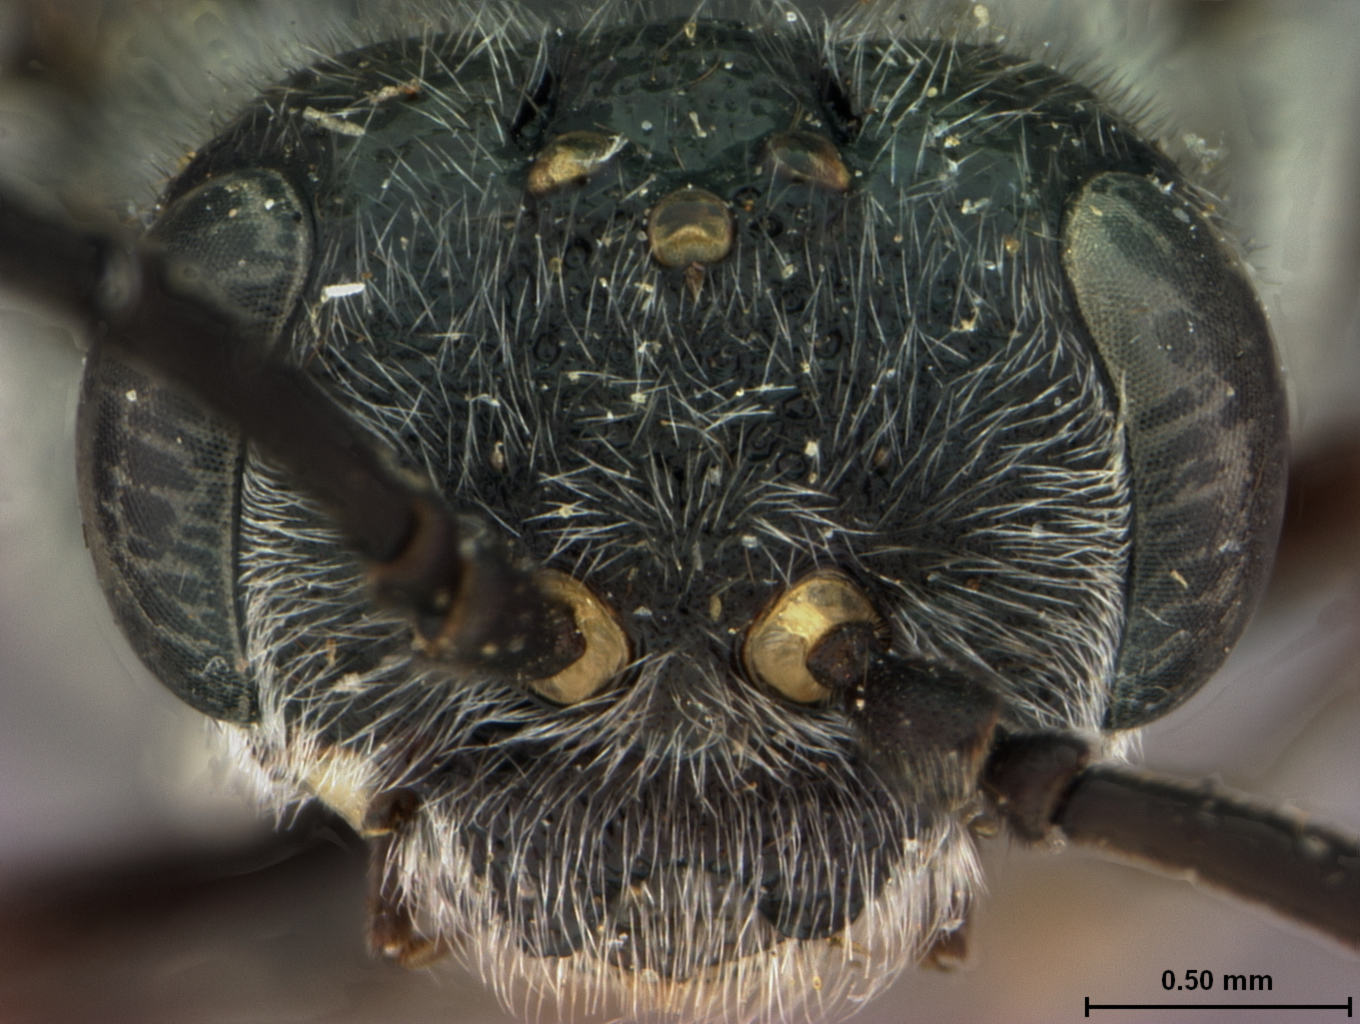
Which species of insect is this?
Loderus niger
